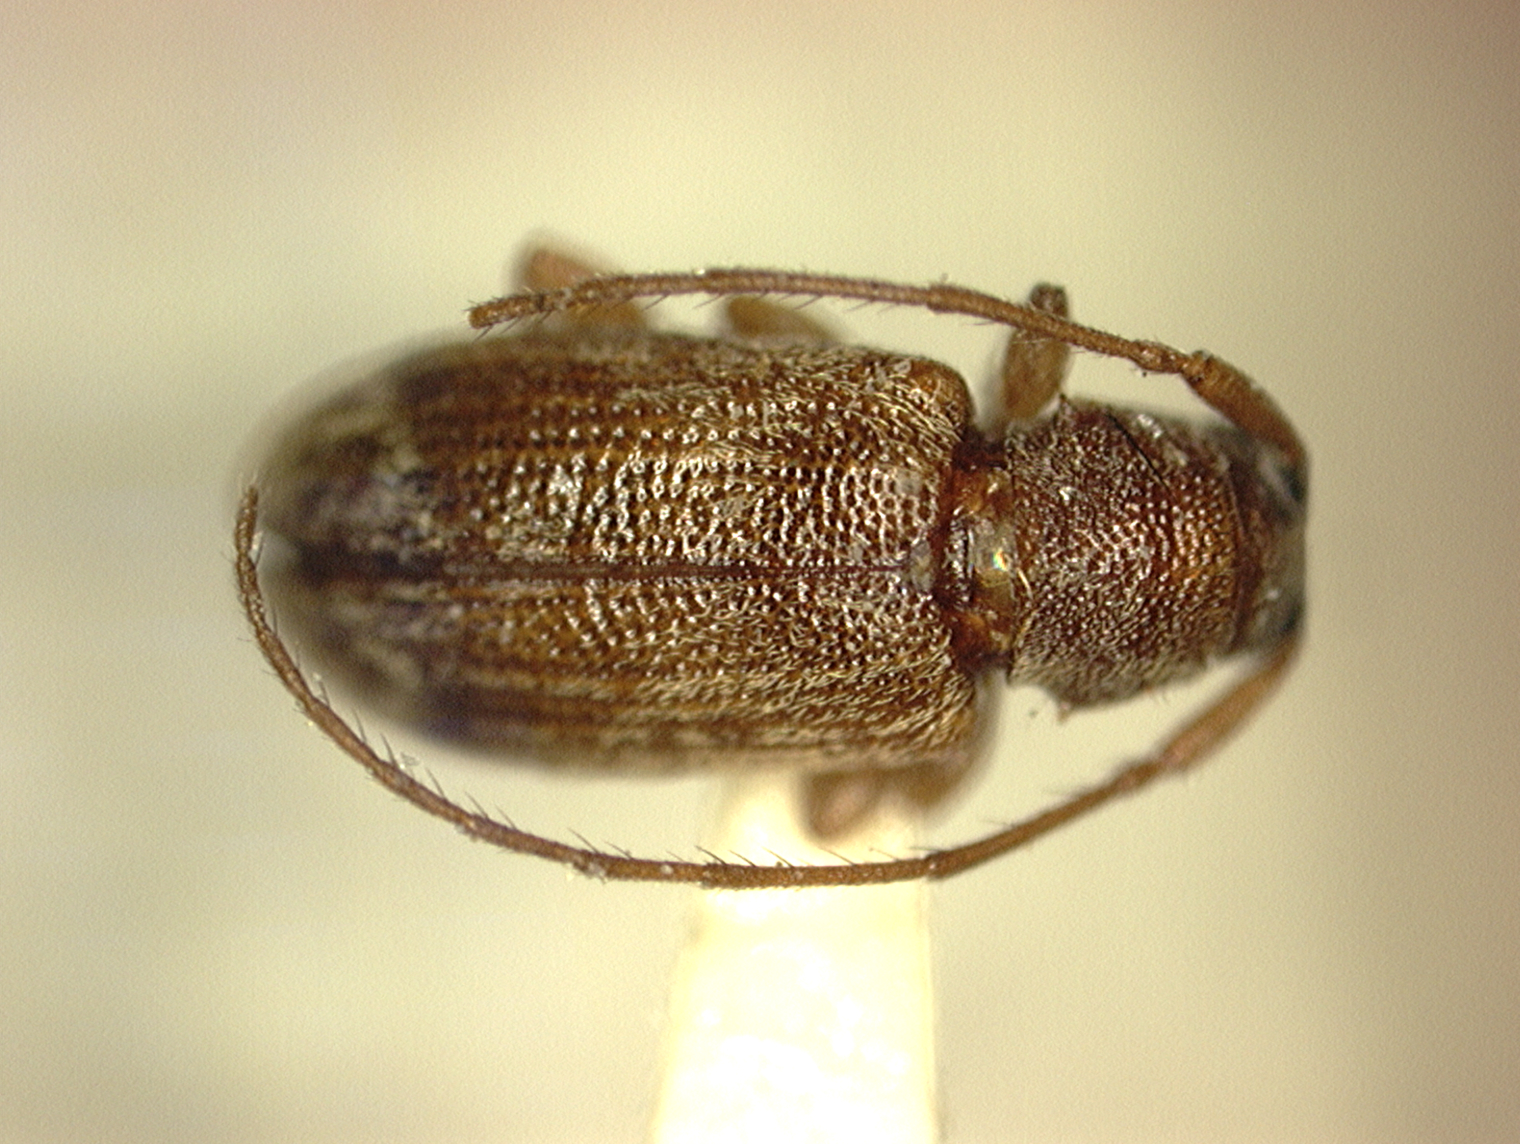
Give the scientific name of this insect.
Sciadella boharti (also Micronesiella boharti)
